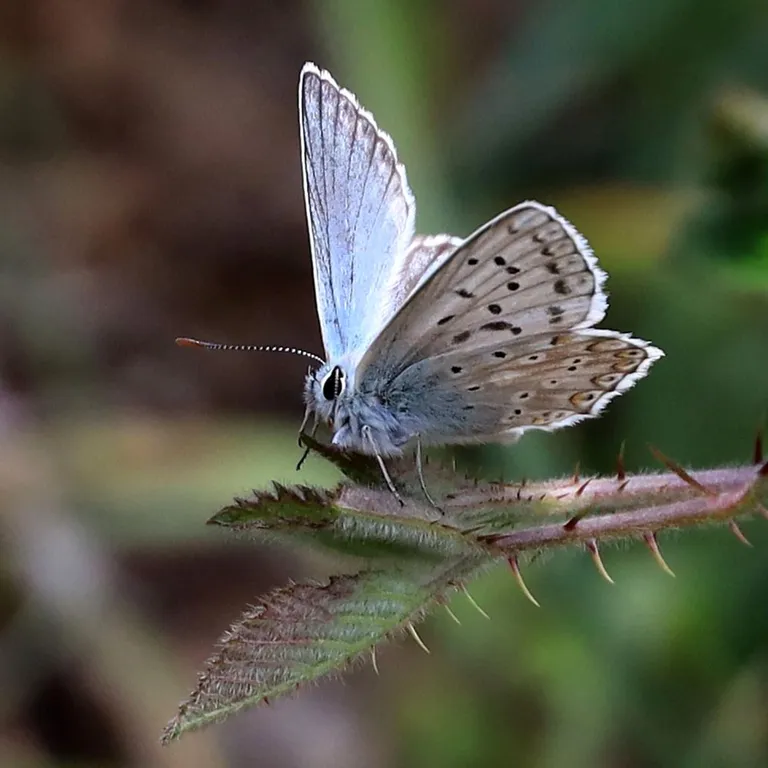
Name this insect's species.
Lysandra coridon
